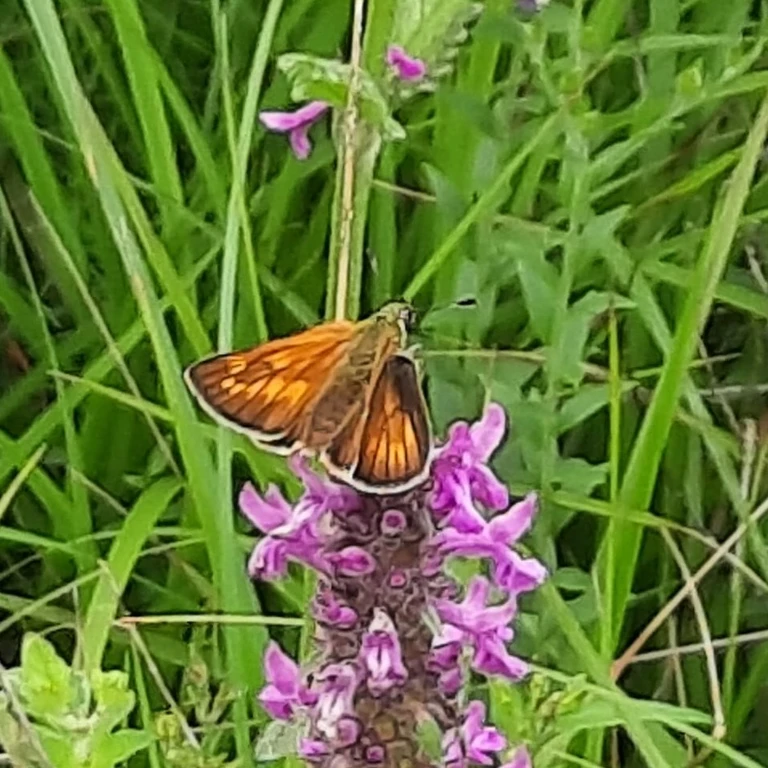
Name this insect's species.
Ochlodes sylvanus (also Ochlodes venata)
